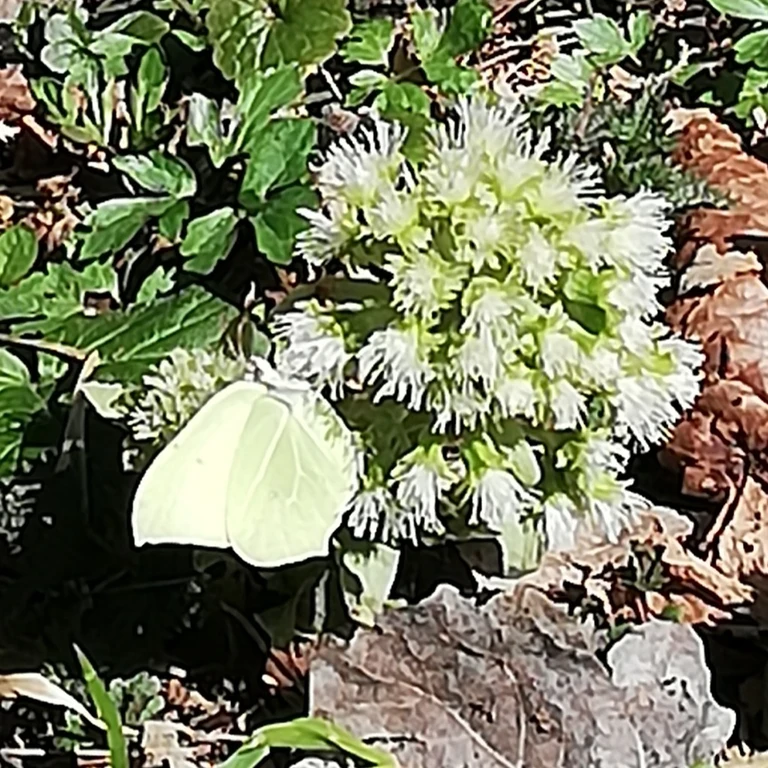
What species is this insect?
Gonepteryx rhamni
